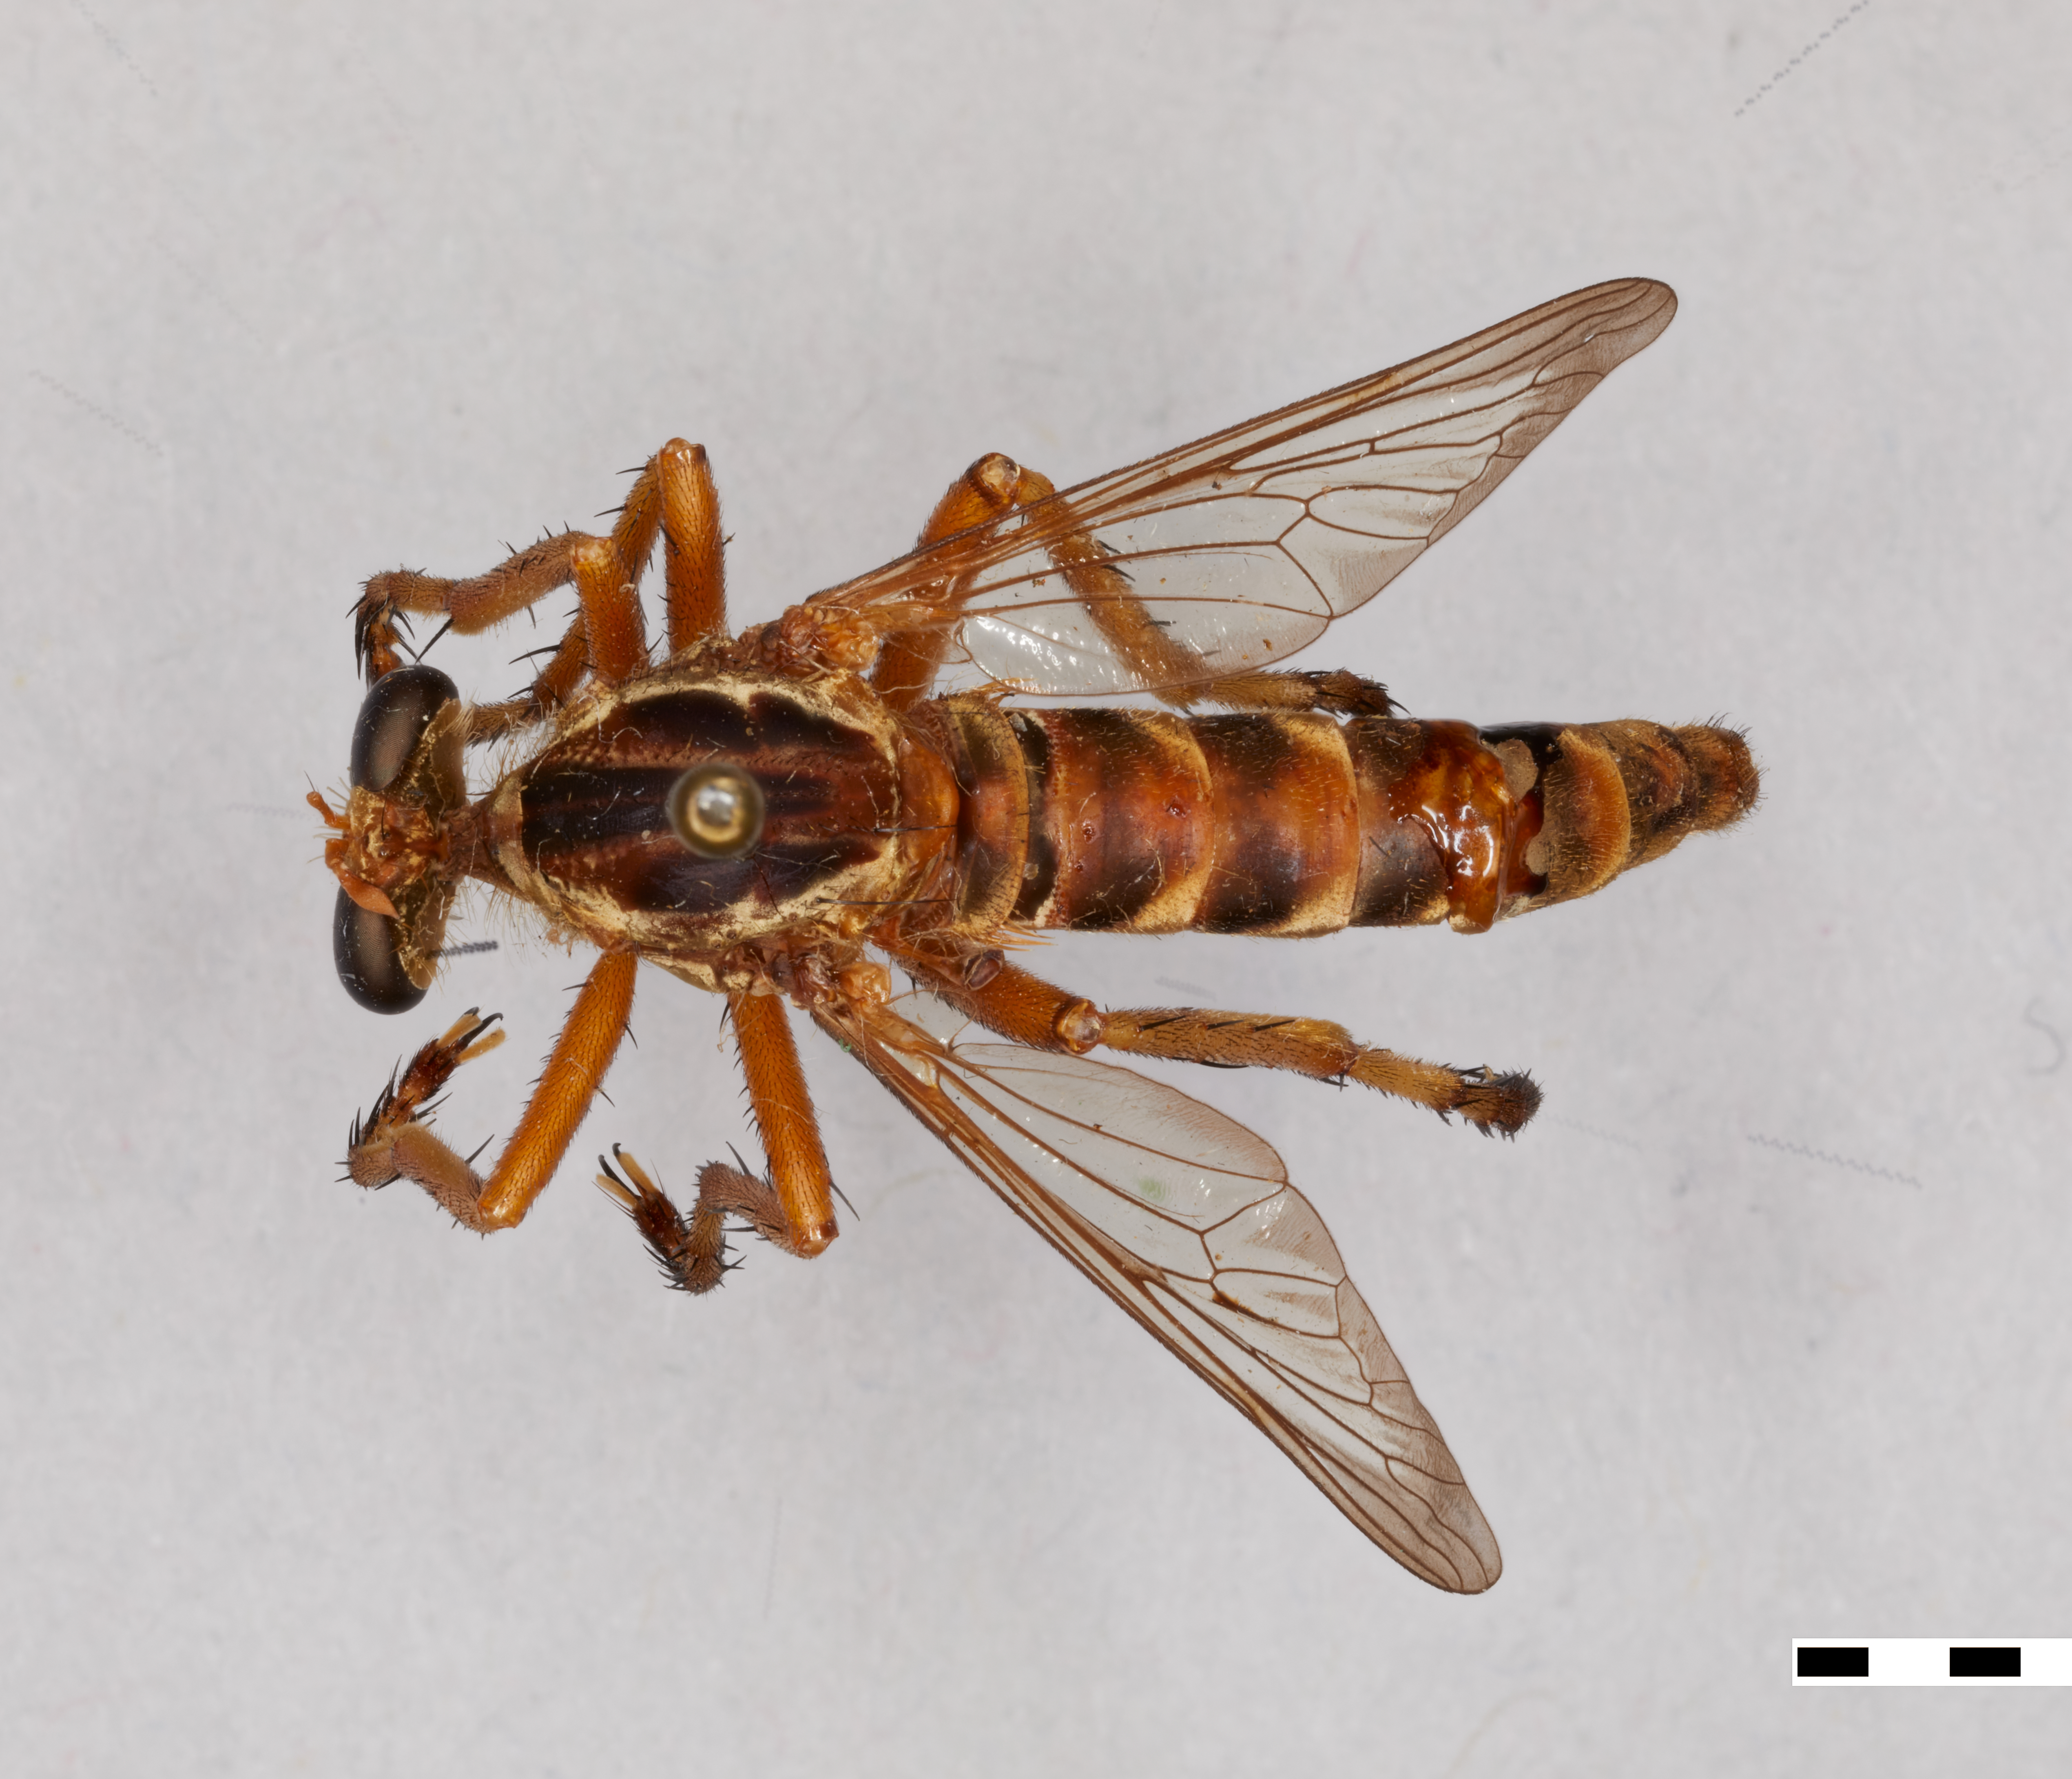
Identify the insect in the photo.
Diogmites properans
